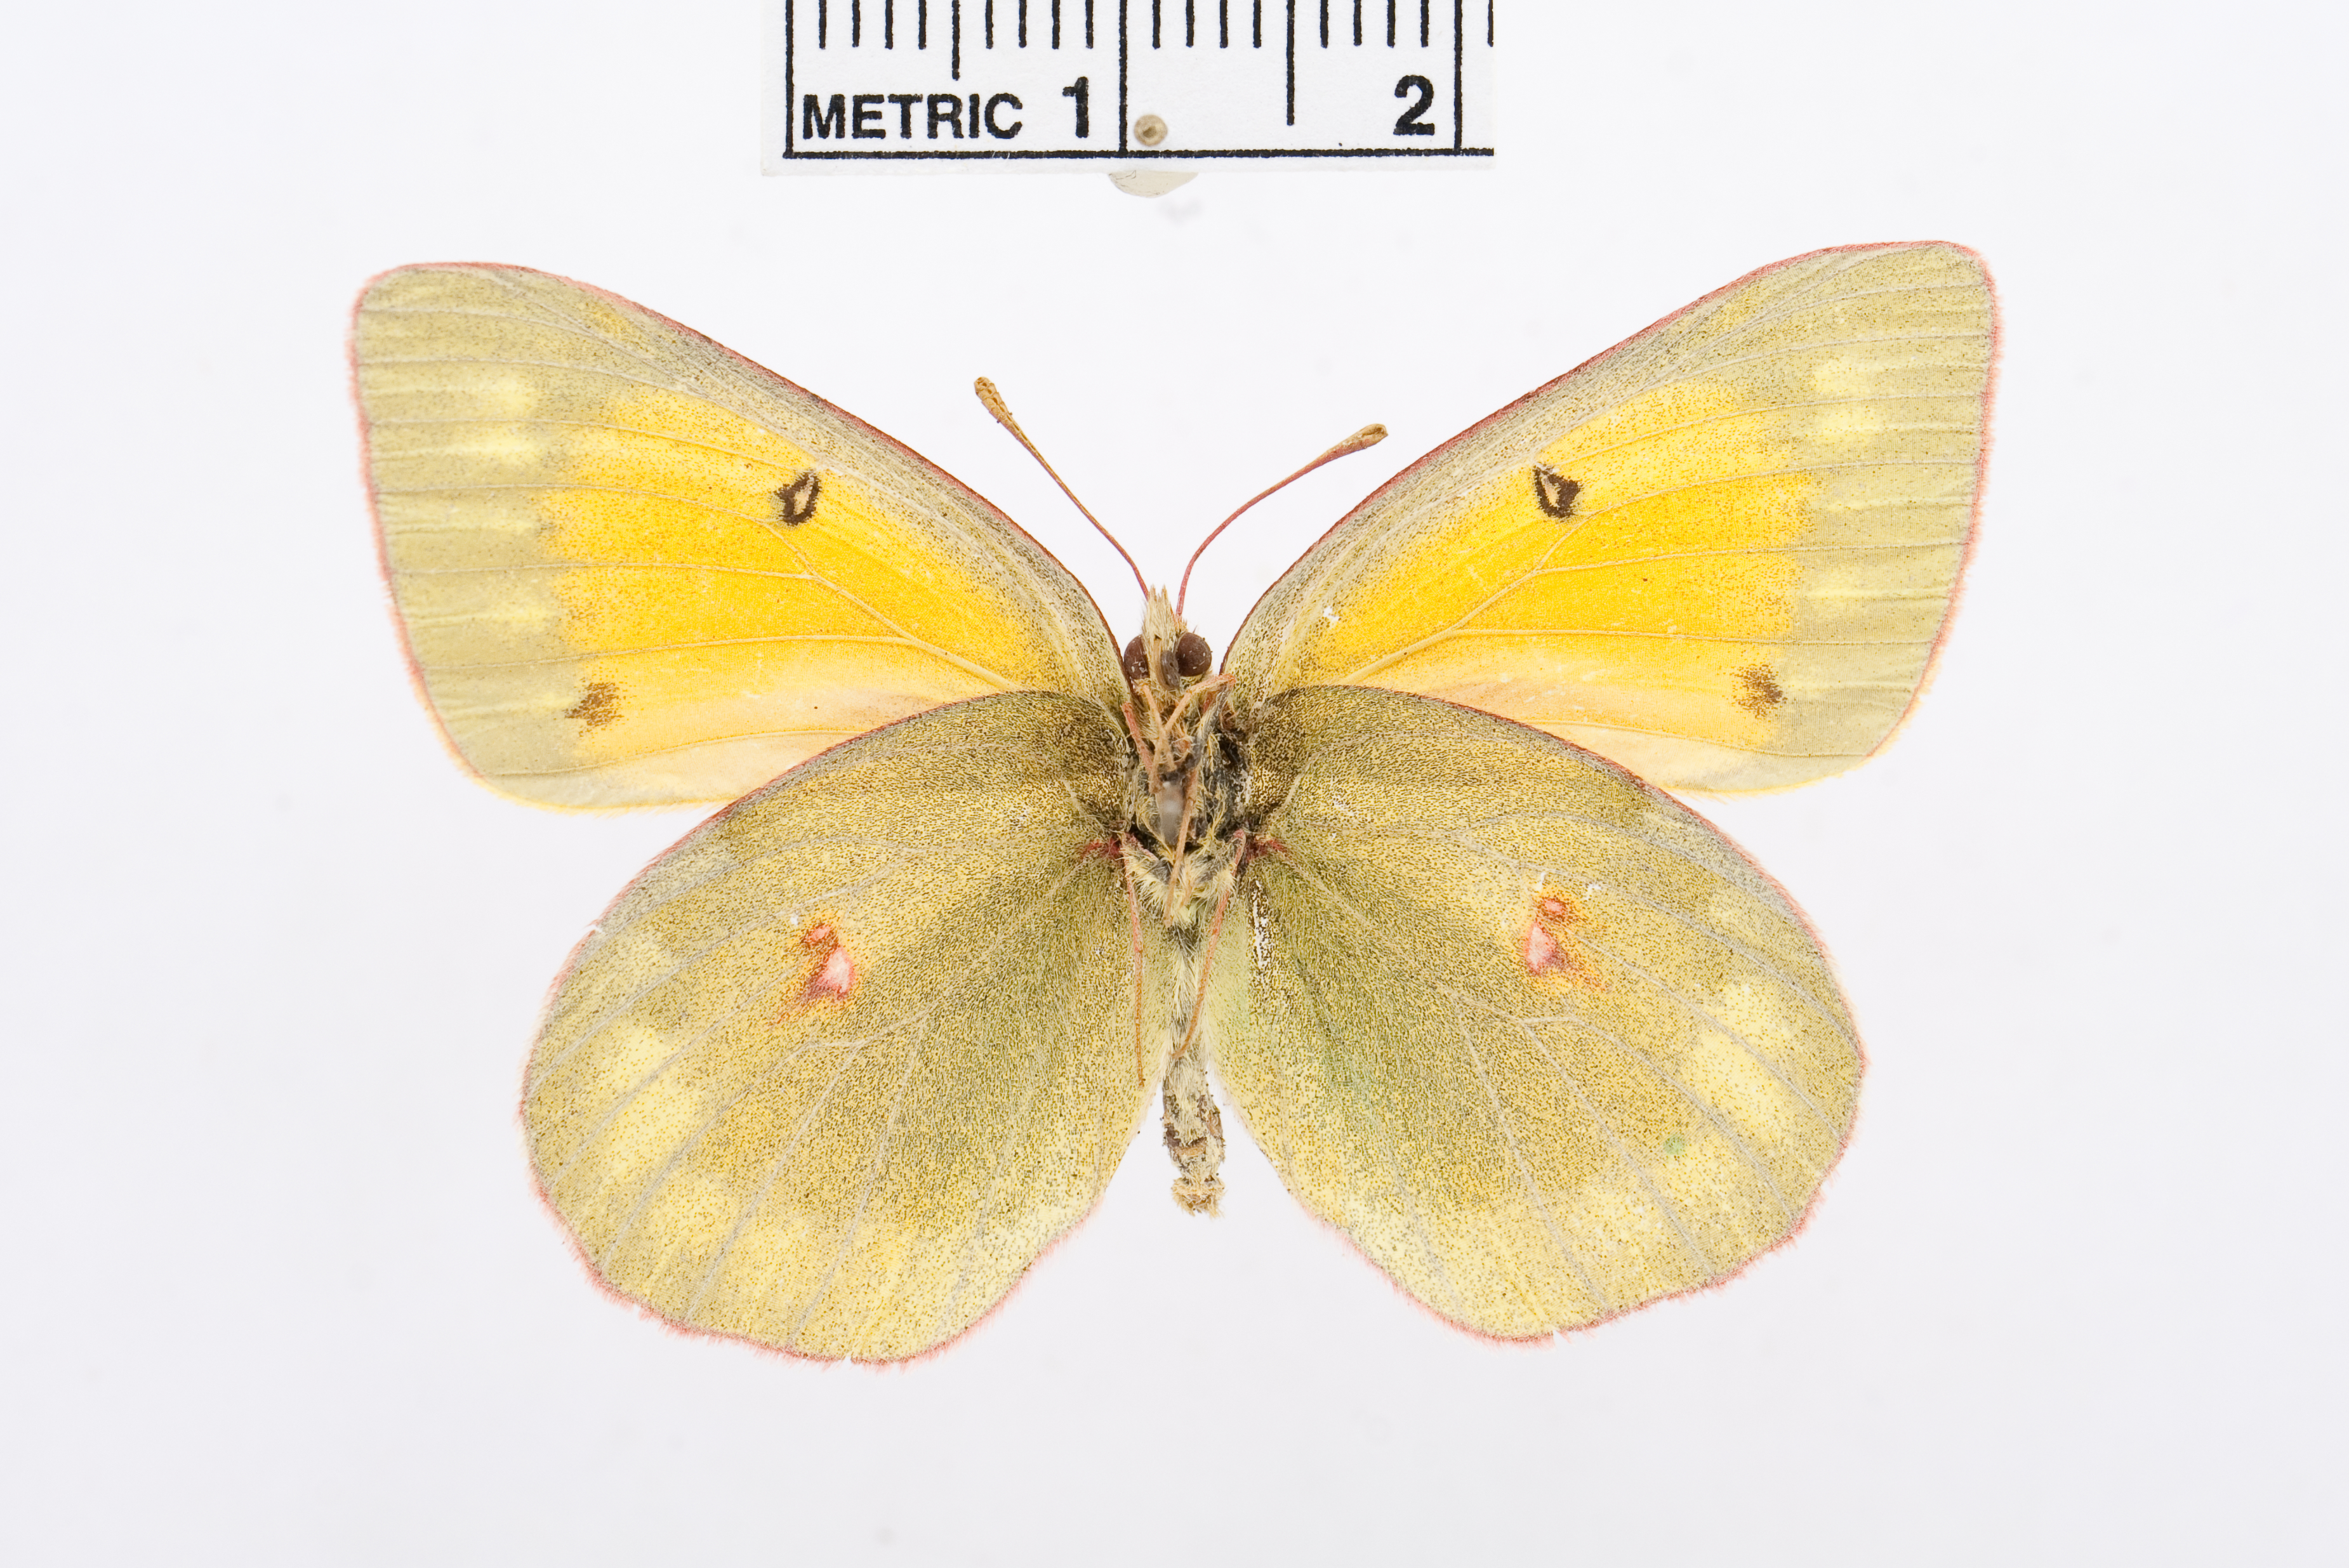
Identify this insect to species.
Colias hyperborea
